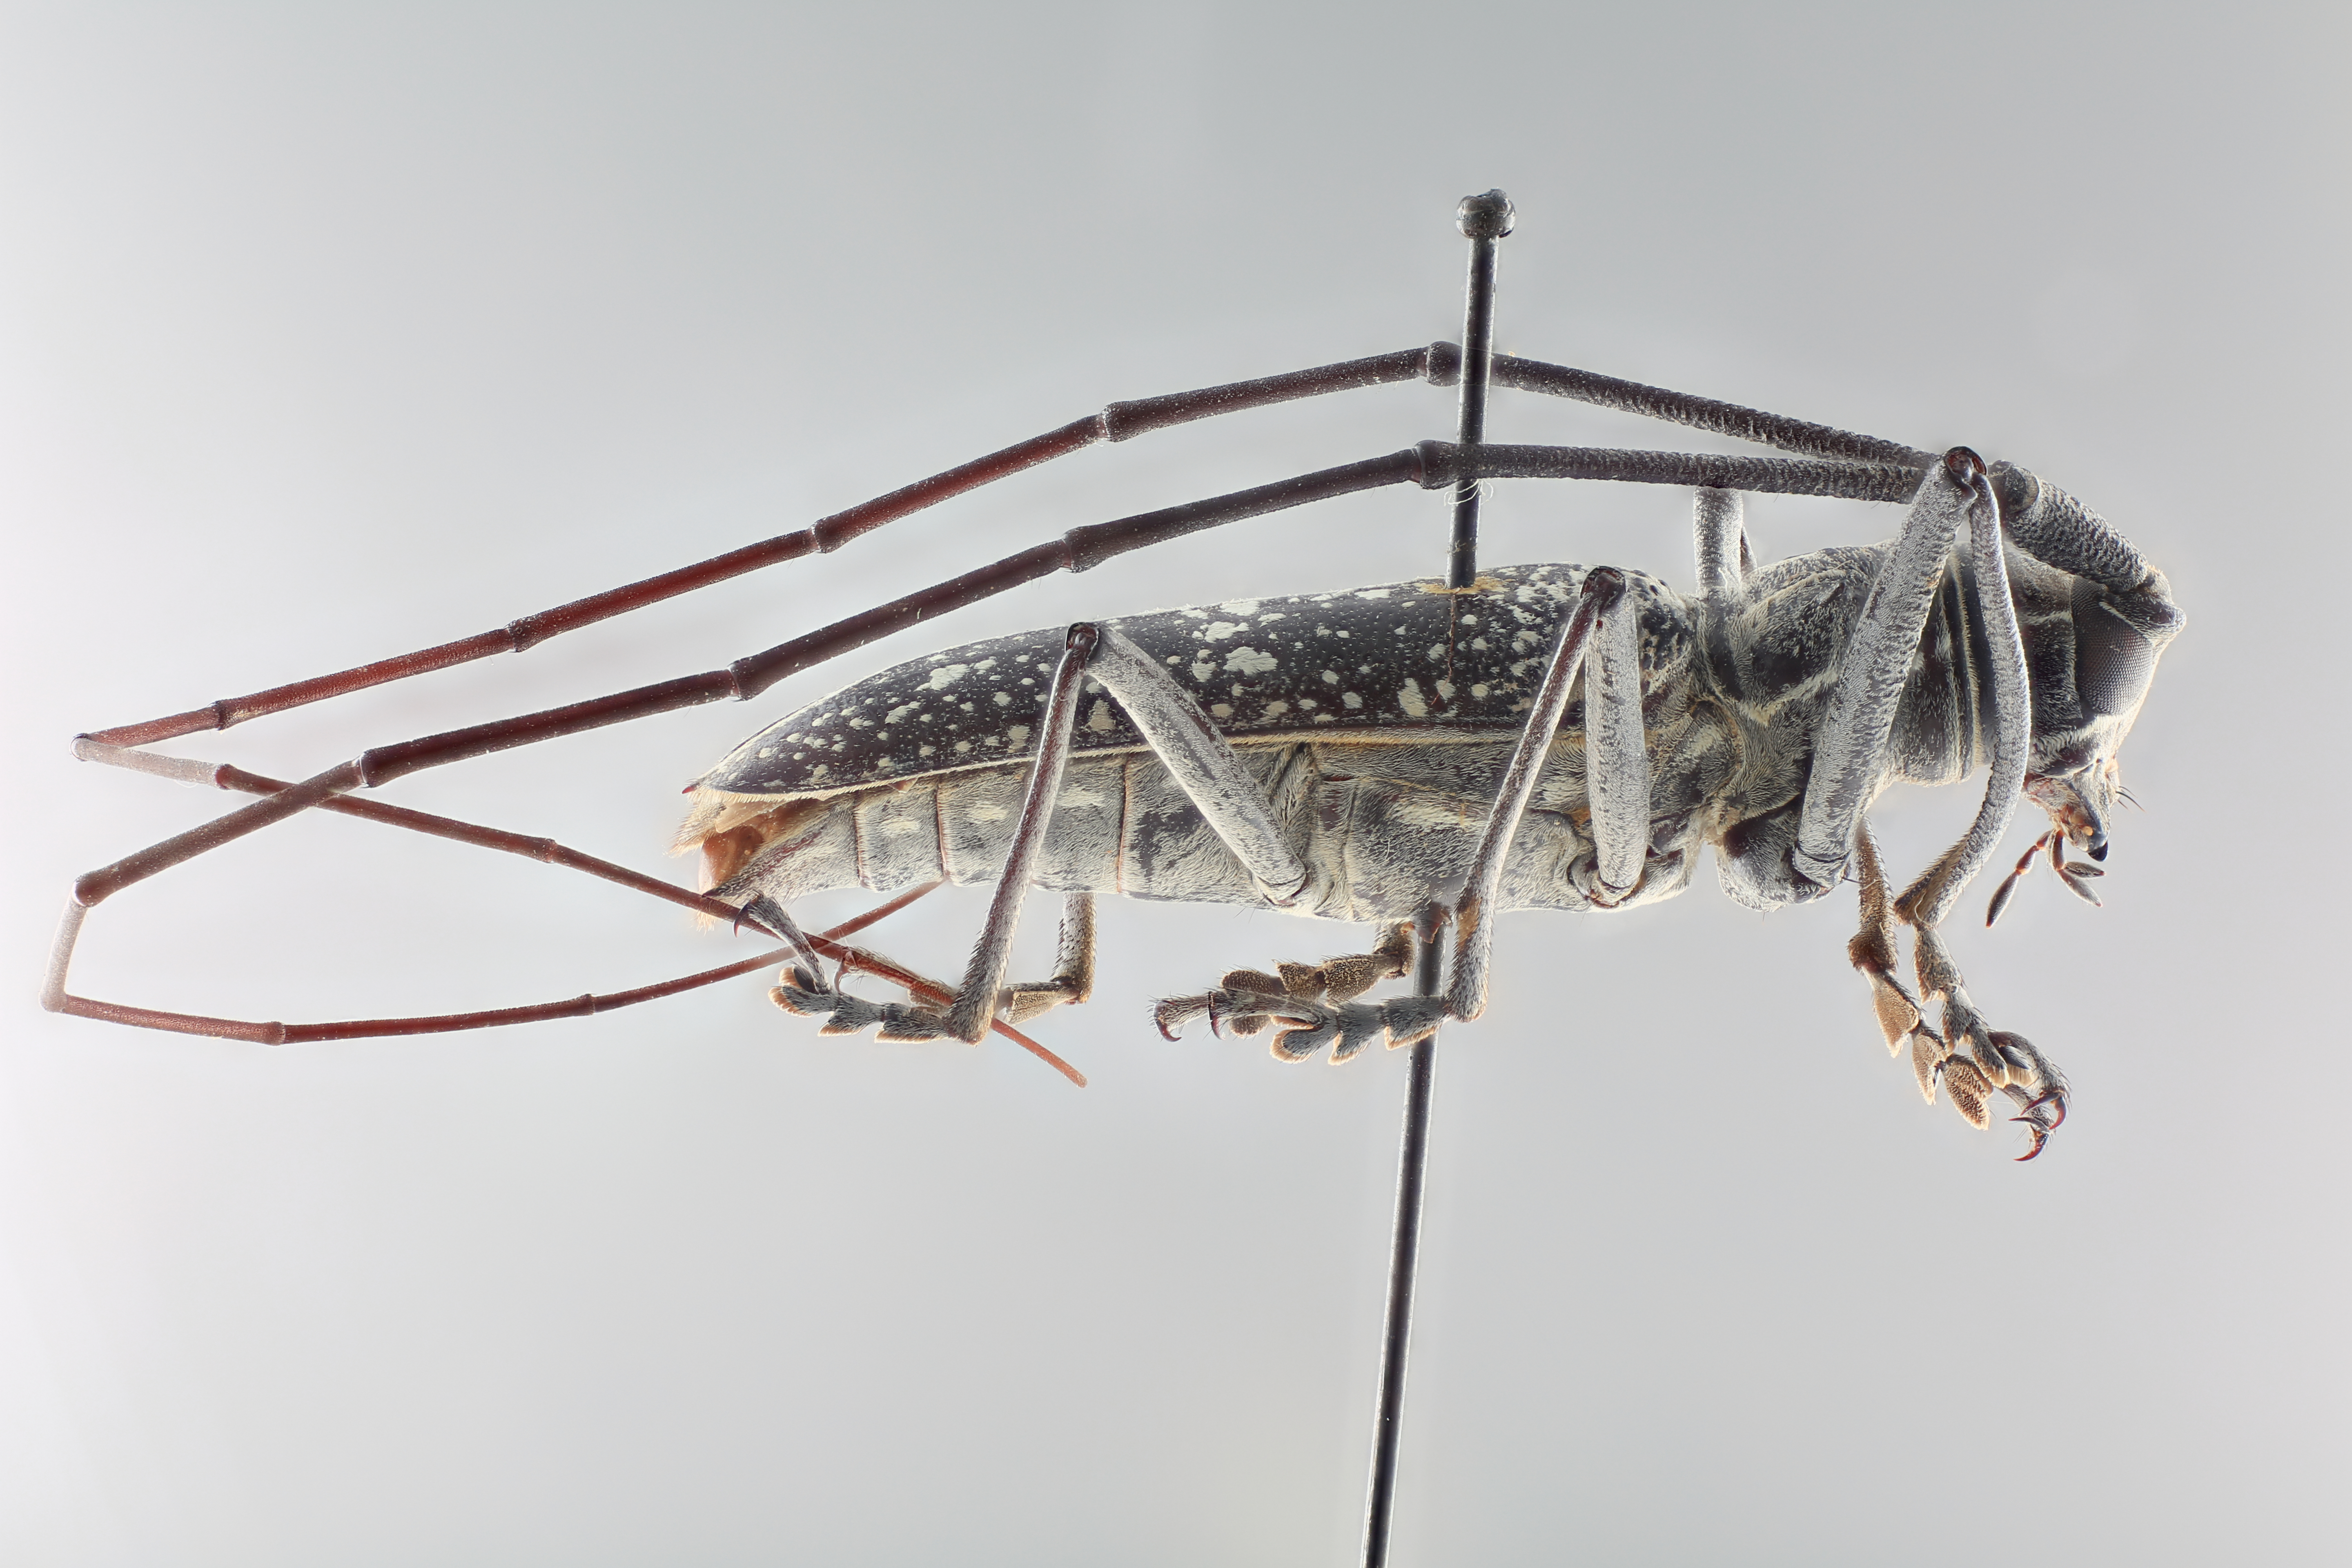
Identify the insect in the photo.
Taeniotes boliviensis
